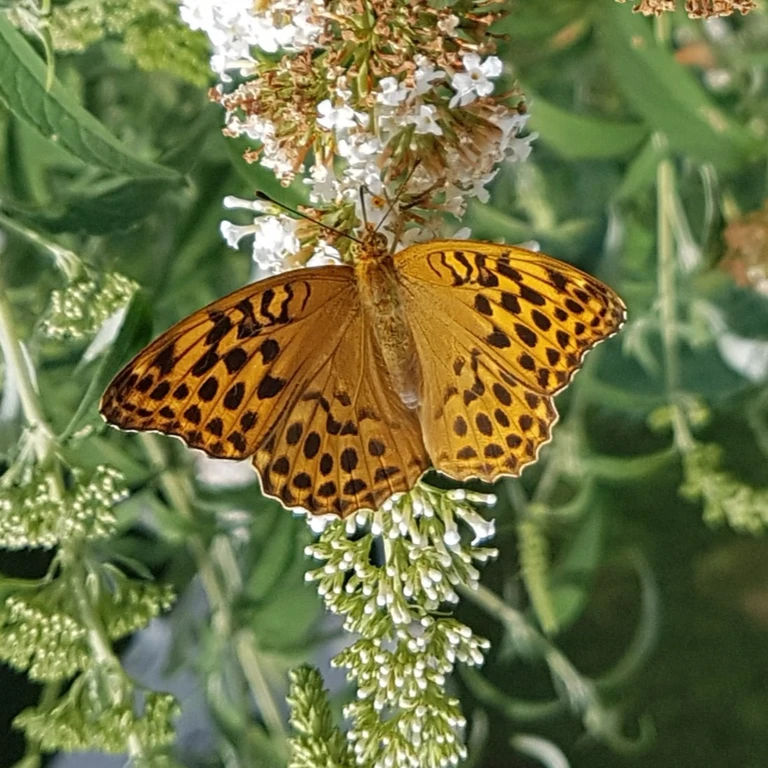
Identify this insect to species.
Argynnis paphia
